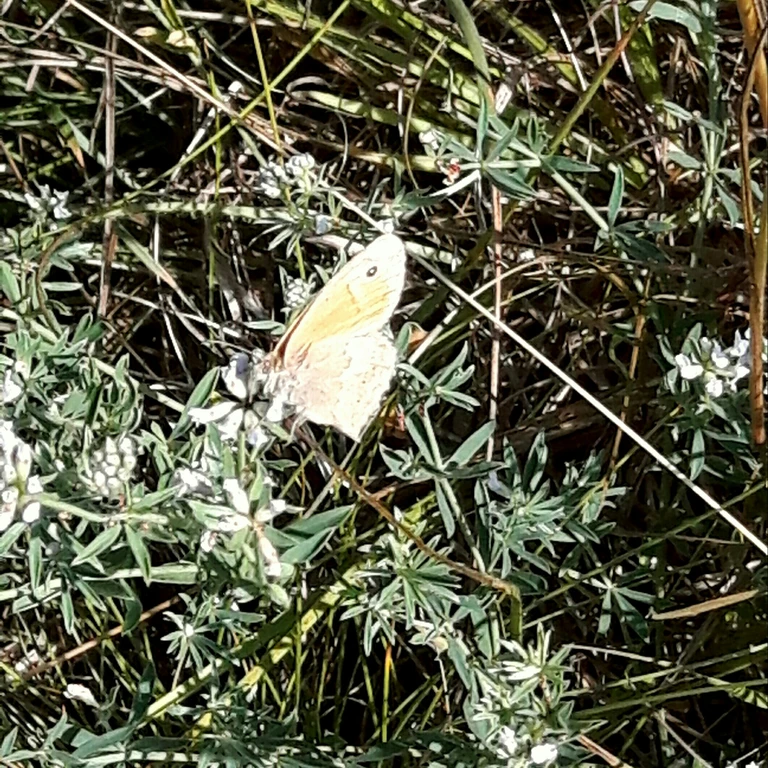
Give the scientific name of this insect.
Coenonympha pamphilus
